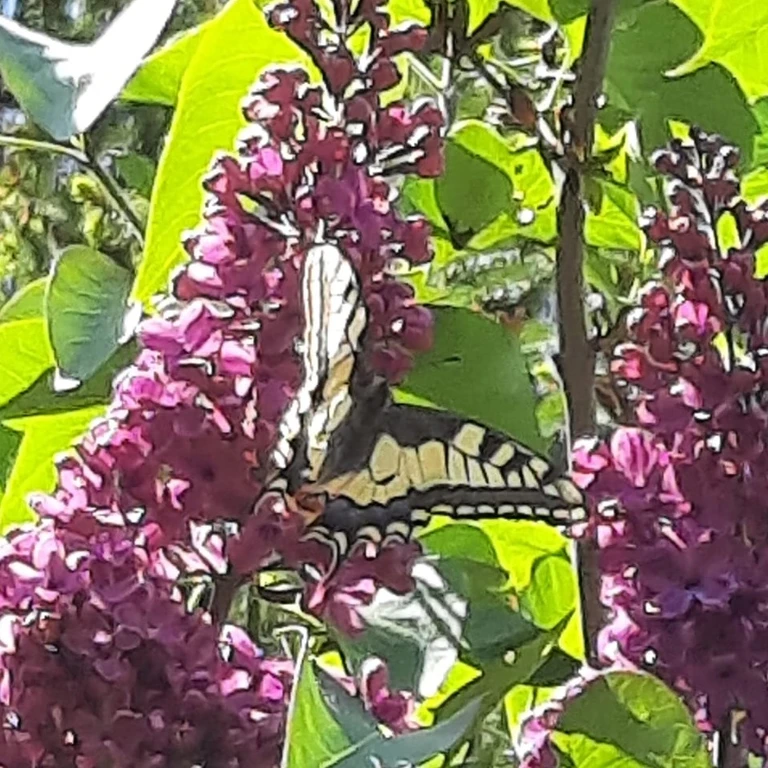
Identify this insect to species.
Papilio machaon
